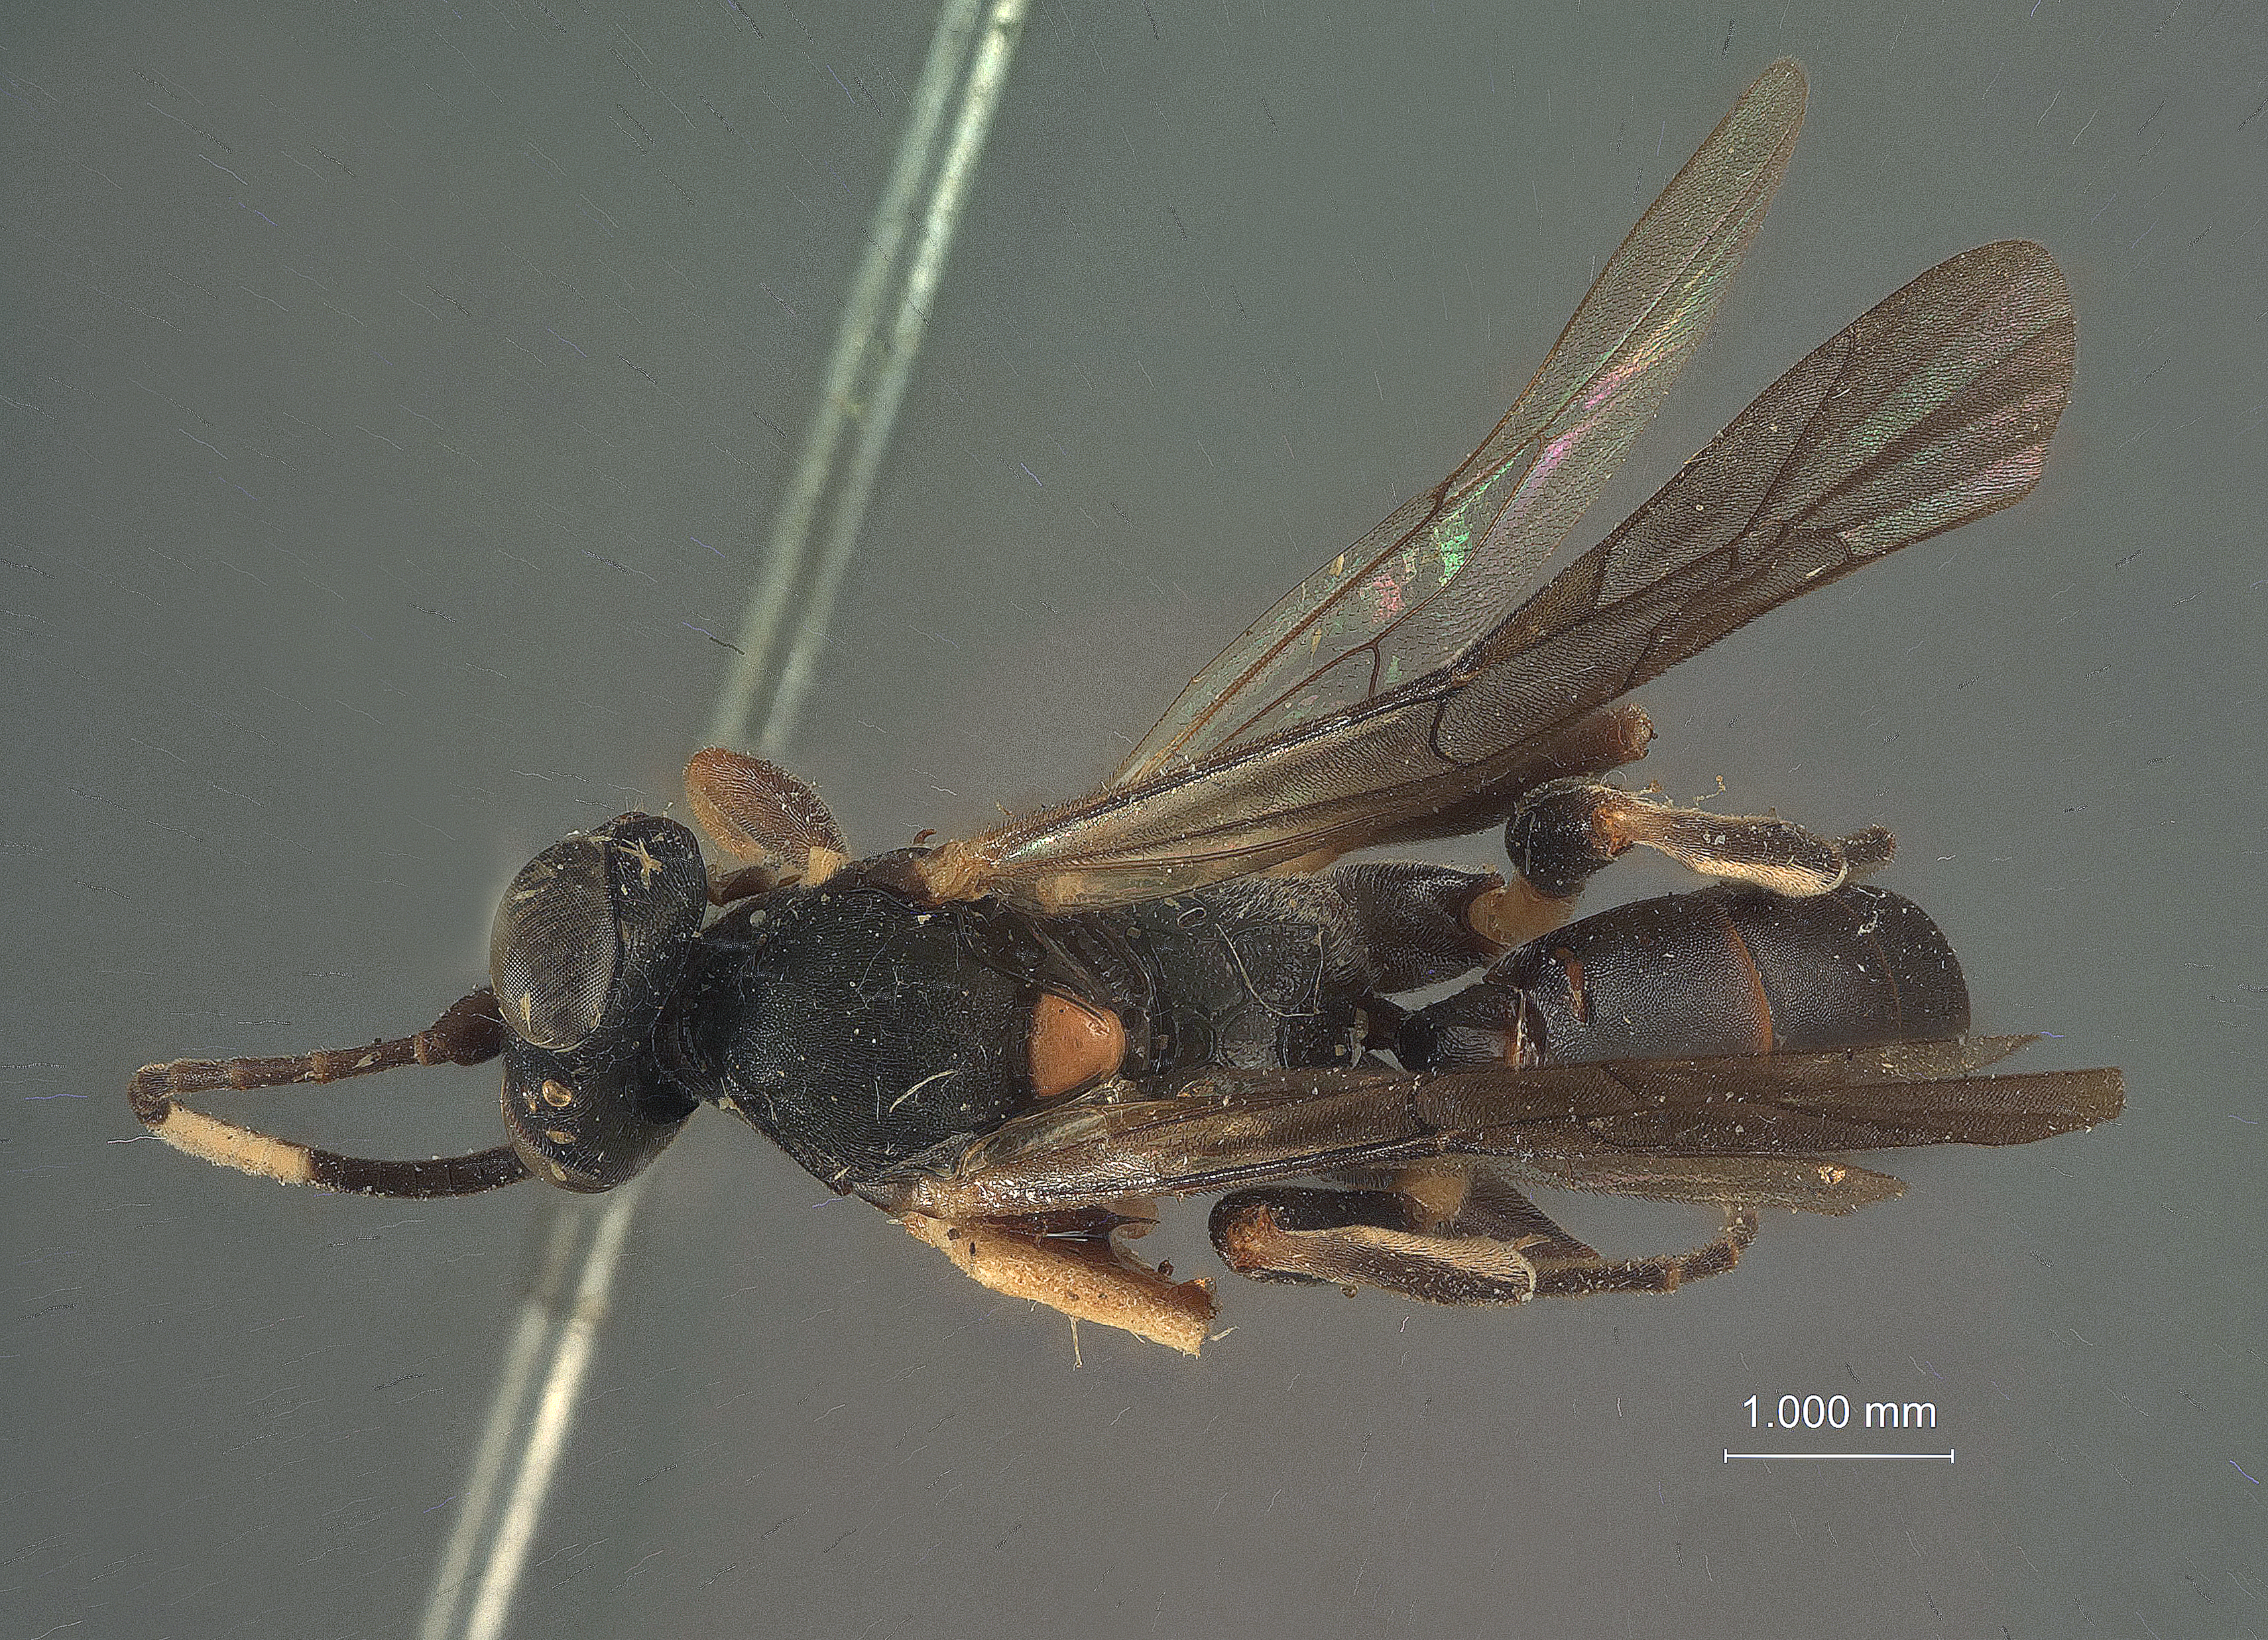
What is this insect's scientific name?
Exephanes koebelei
